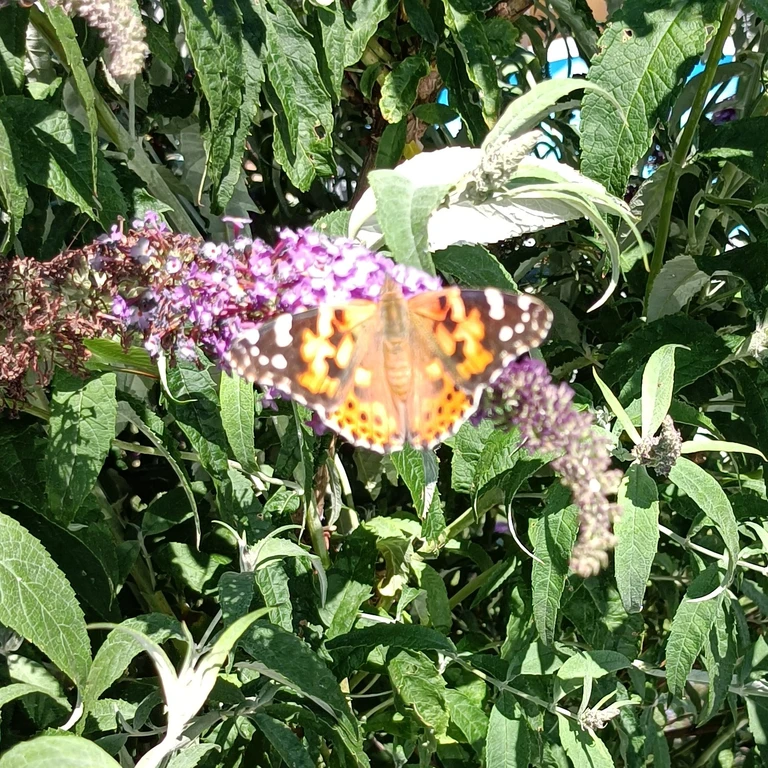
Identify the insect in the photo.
Vanessa cardui
